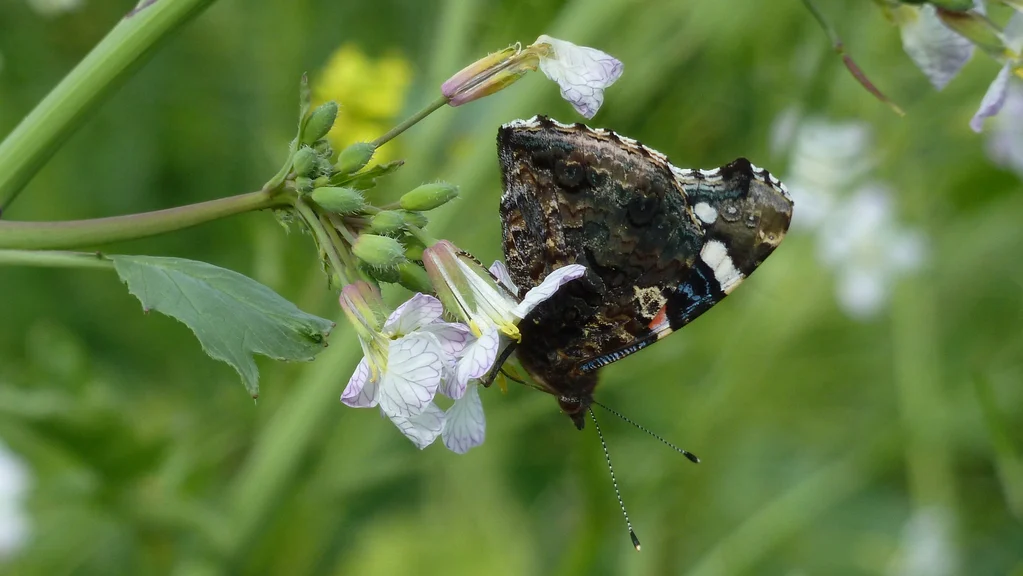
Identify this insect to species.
Vanessa atalanta
